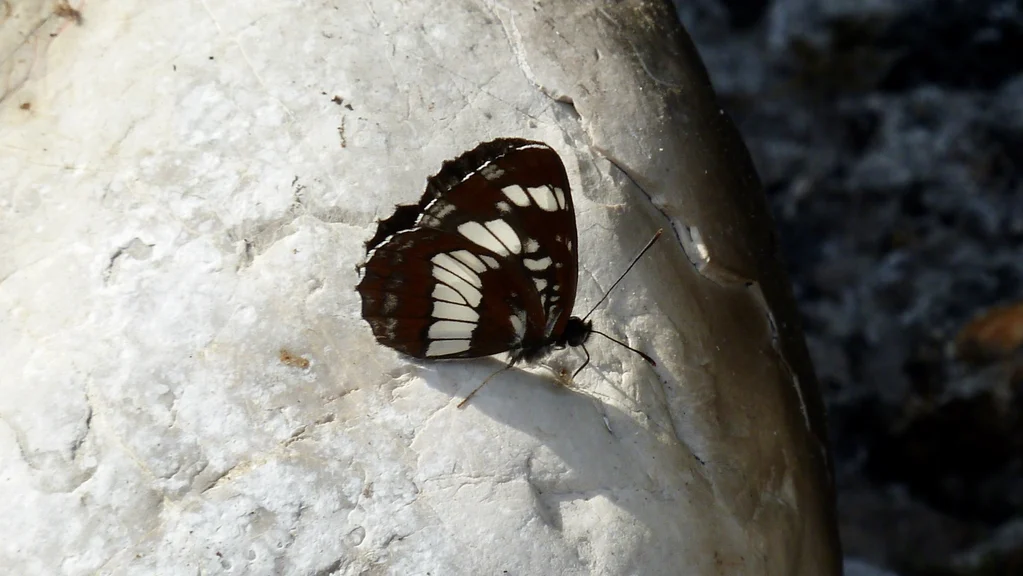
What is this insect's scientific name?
Neptis rivularis
